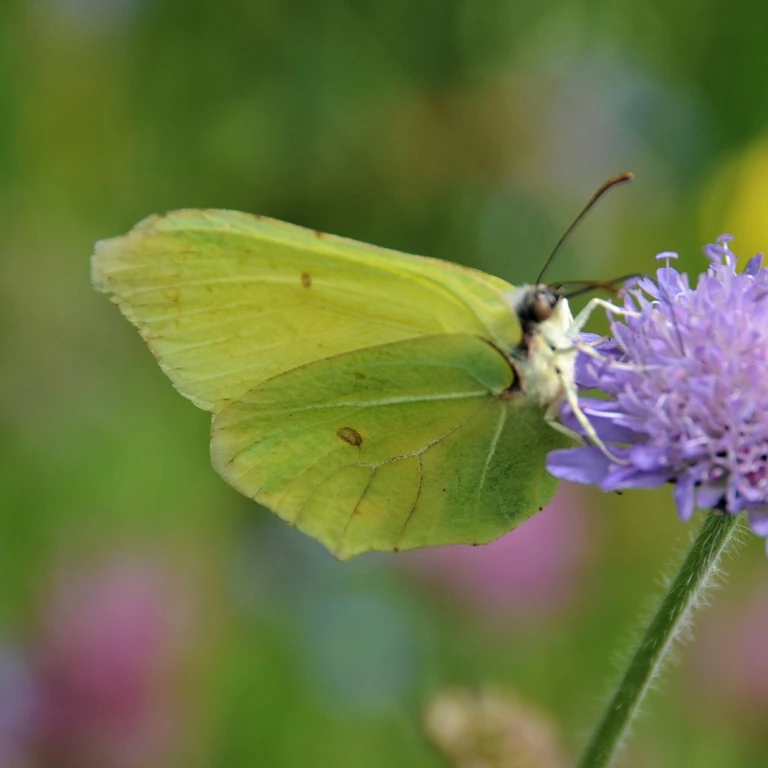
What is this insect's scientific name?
Gonepteryx rhamni
